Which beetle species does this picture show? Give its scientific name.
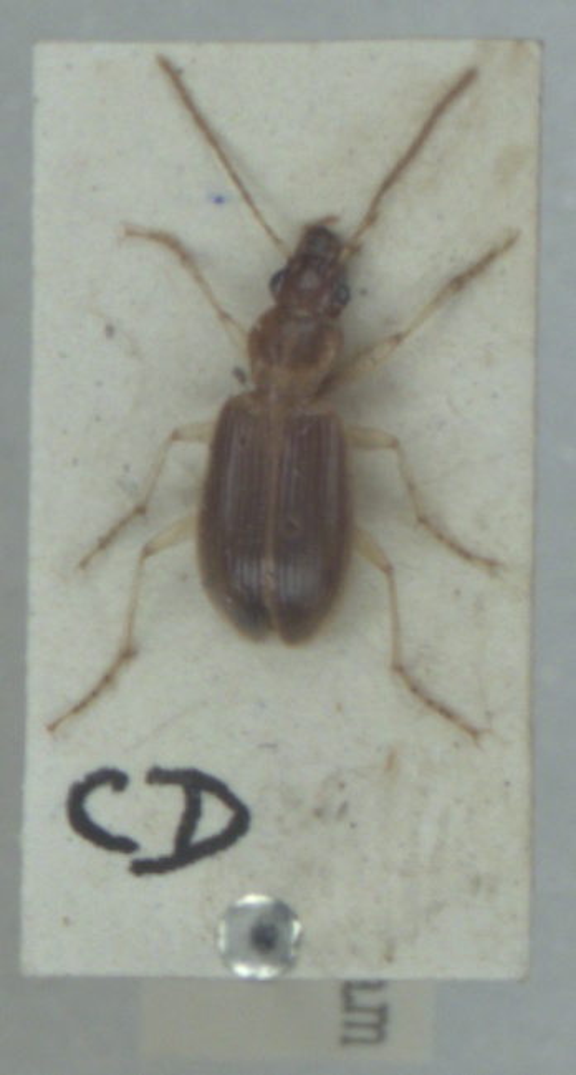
Paranchus albipes
